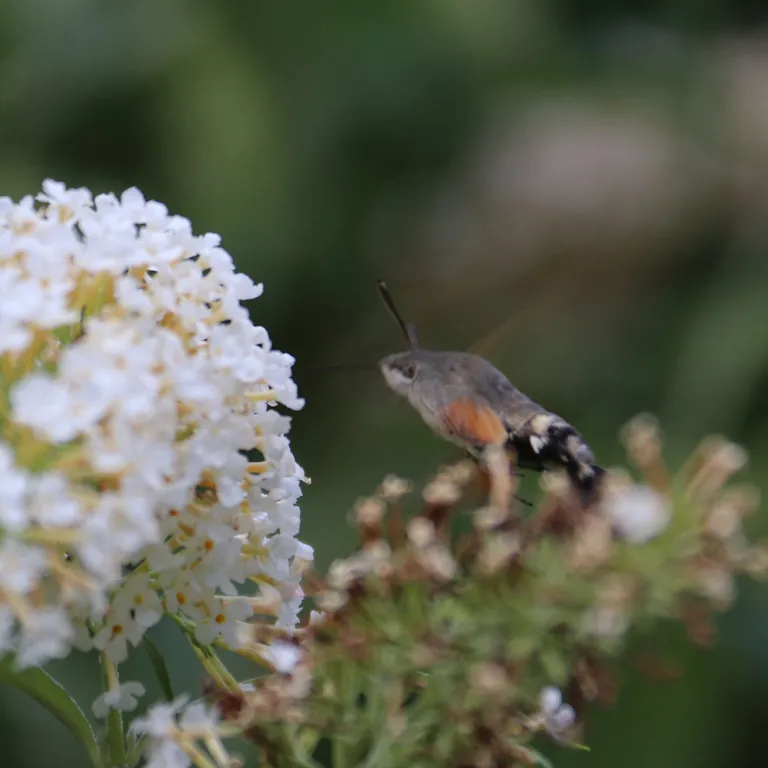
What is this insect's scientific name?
Macroglossum stellatarum
